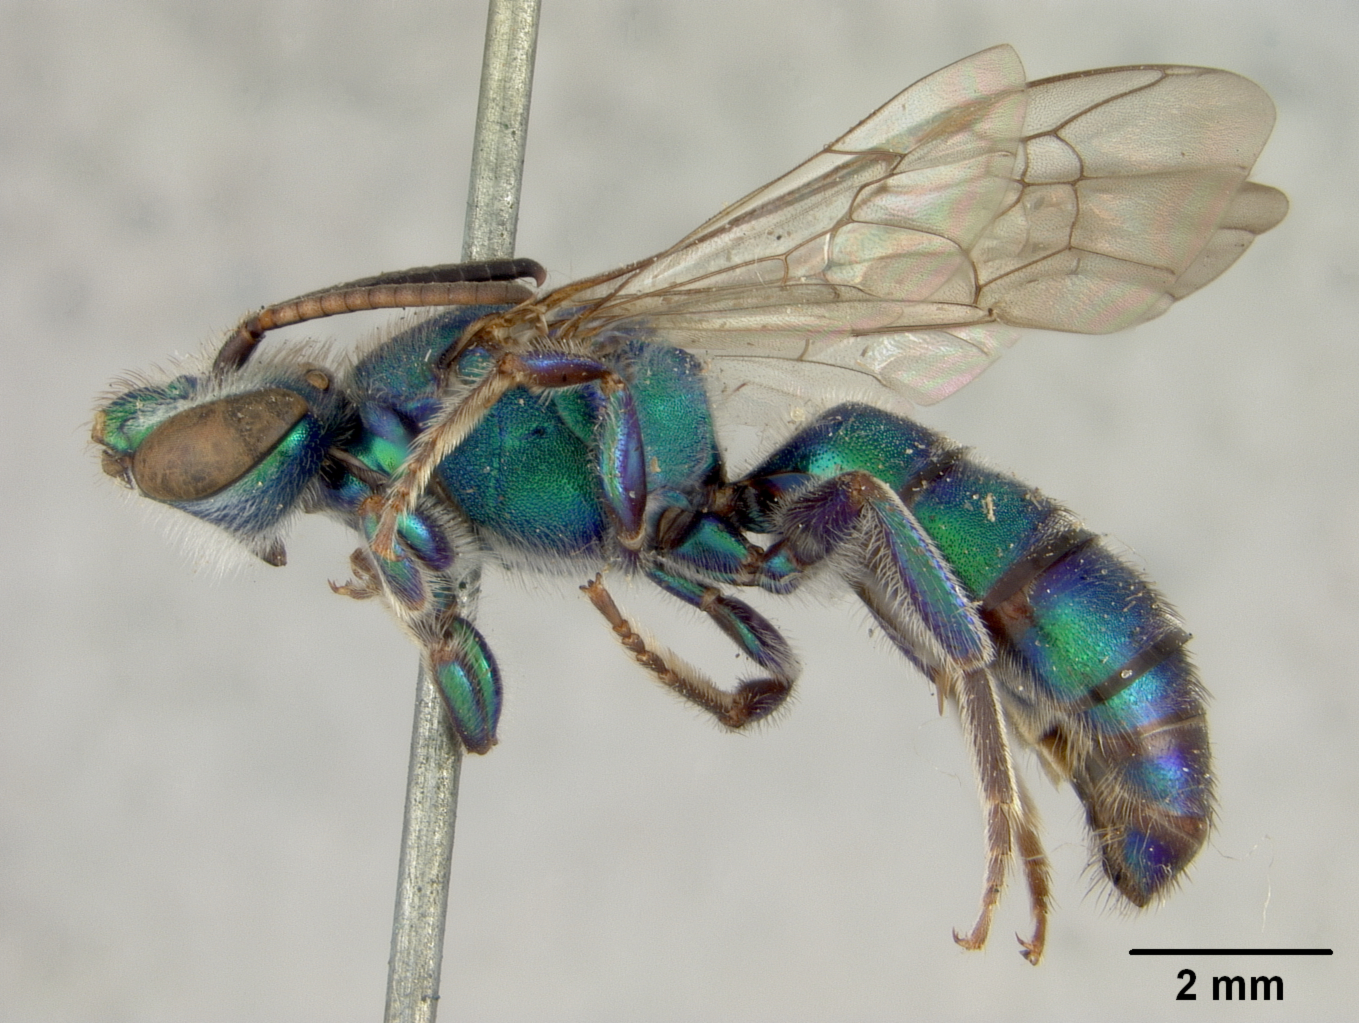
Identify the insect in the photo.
Augochlora binghami
